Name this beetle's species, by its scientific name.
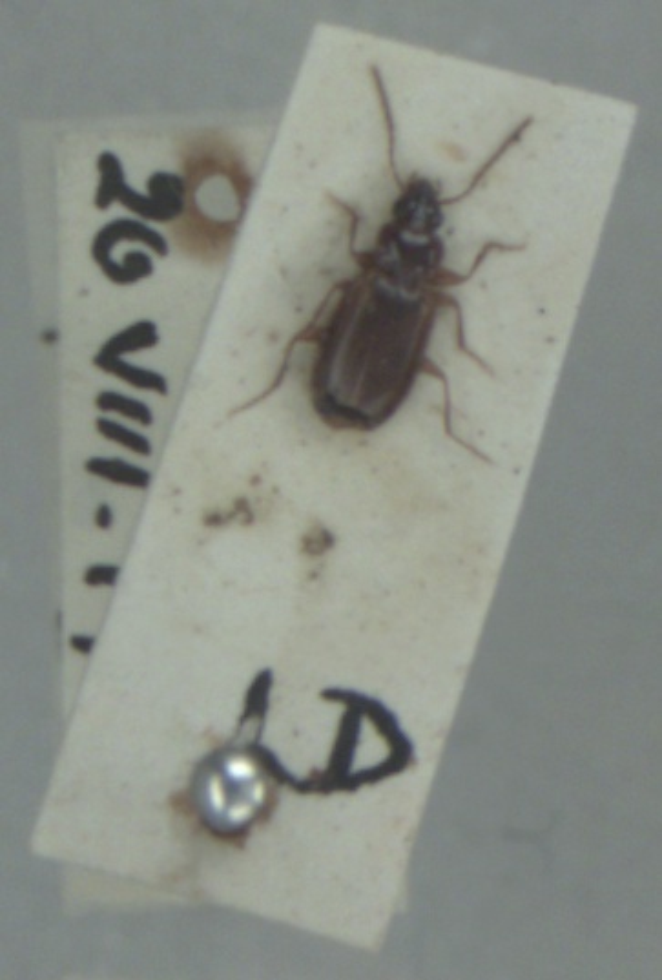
Trechus quadristriatus
